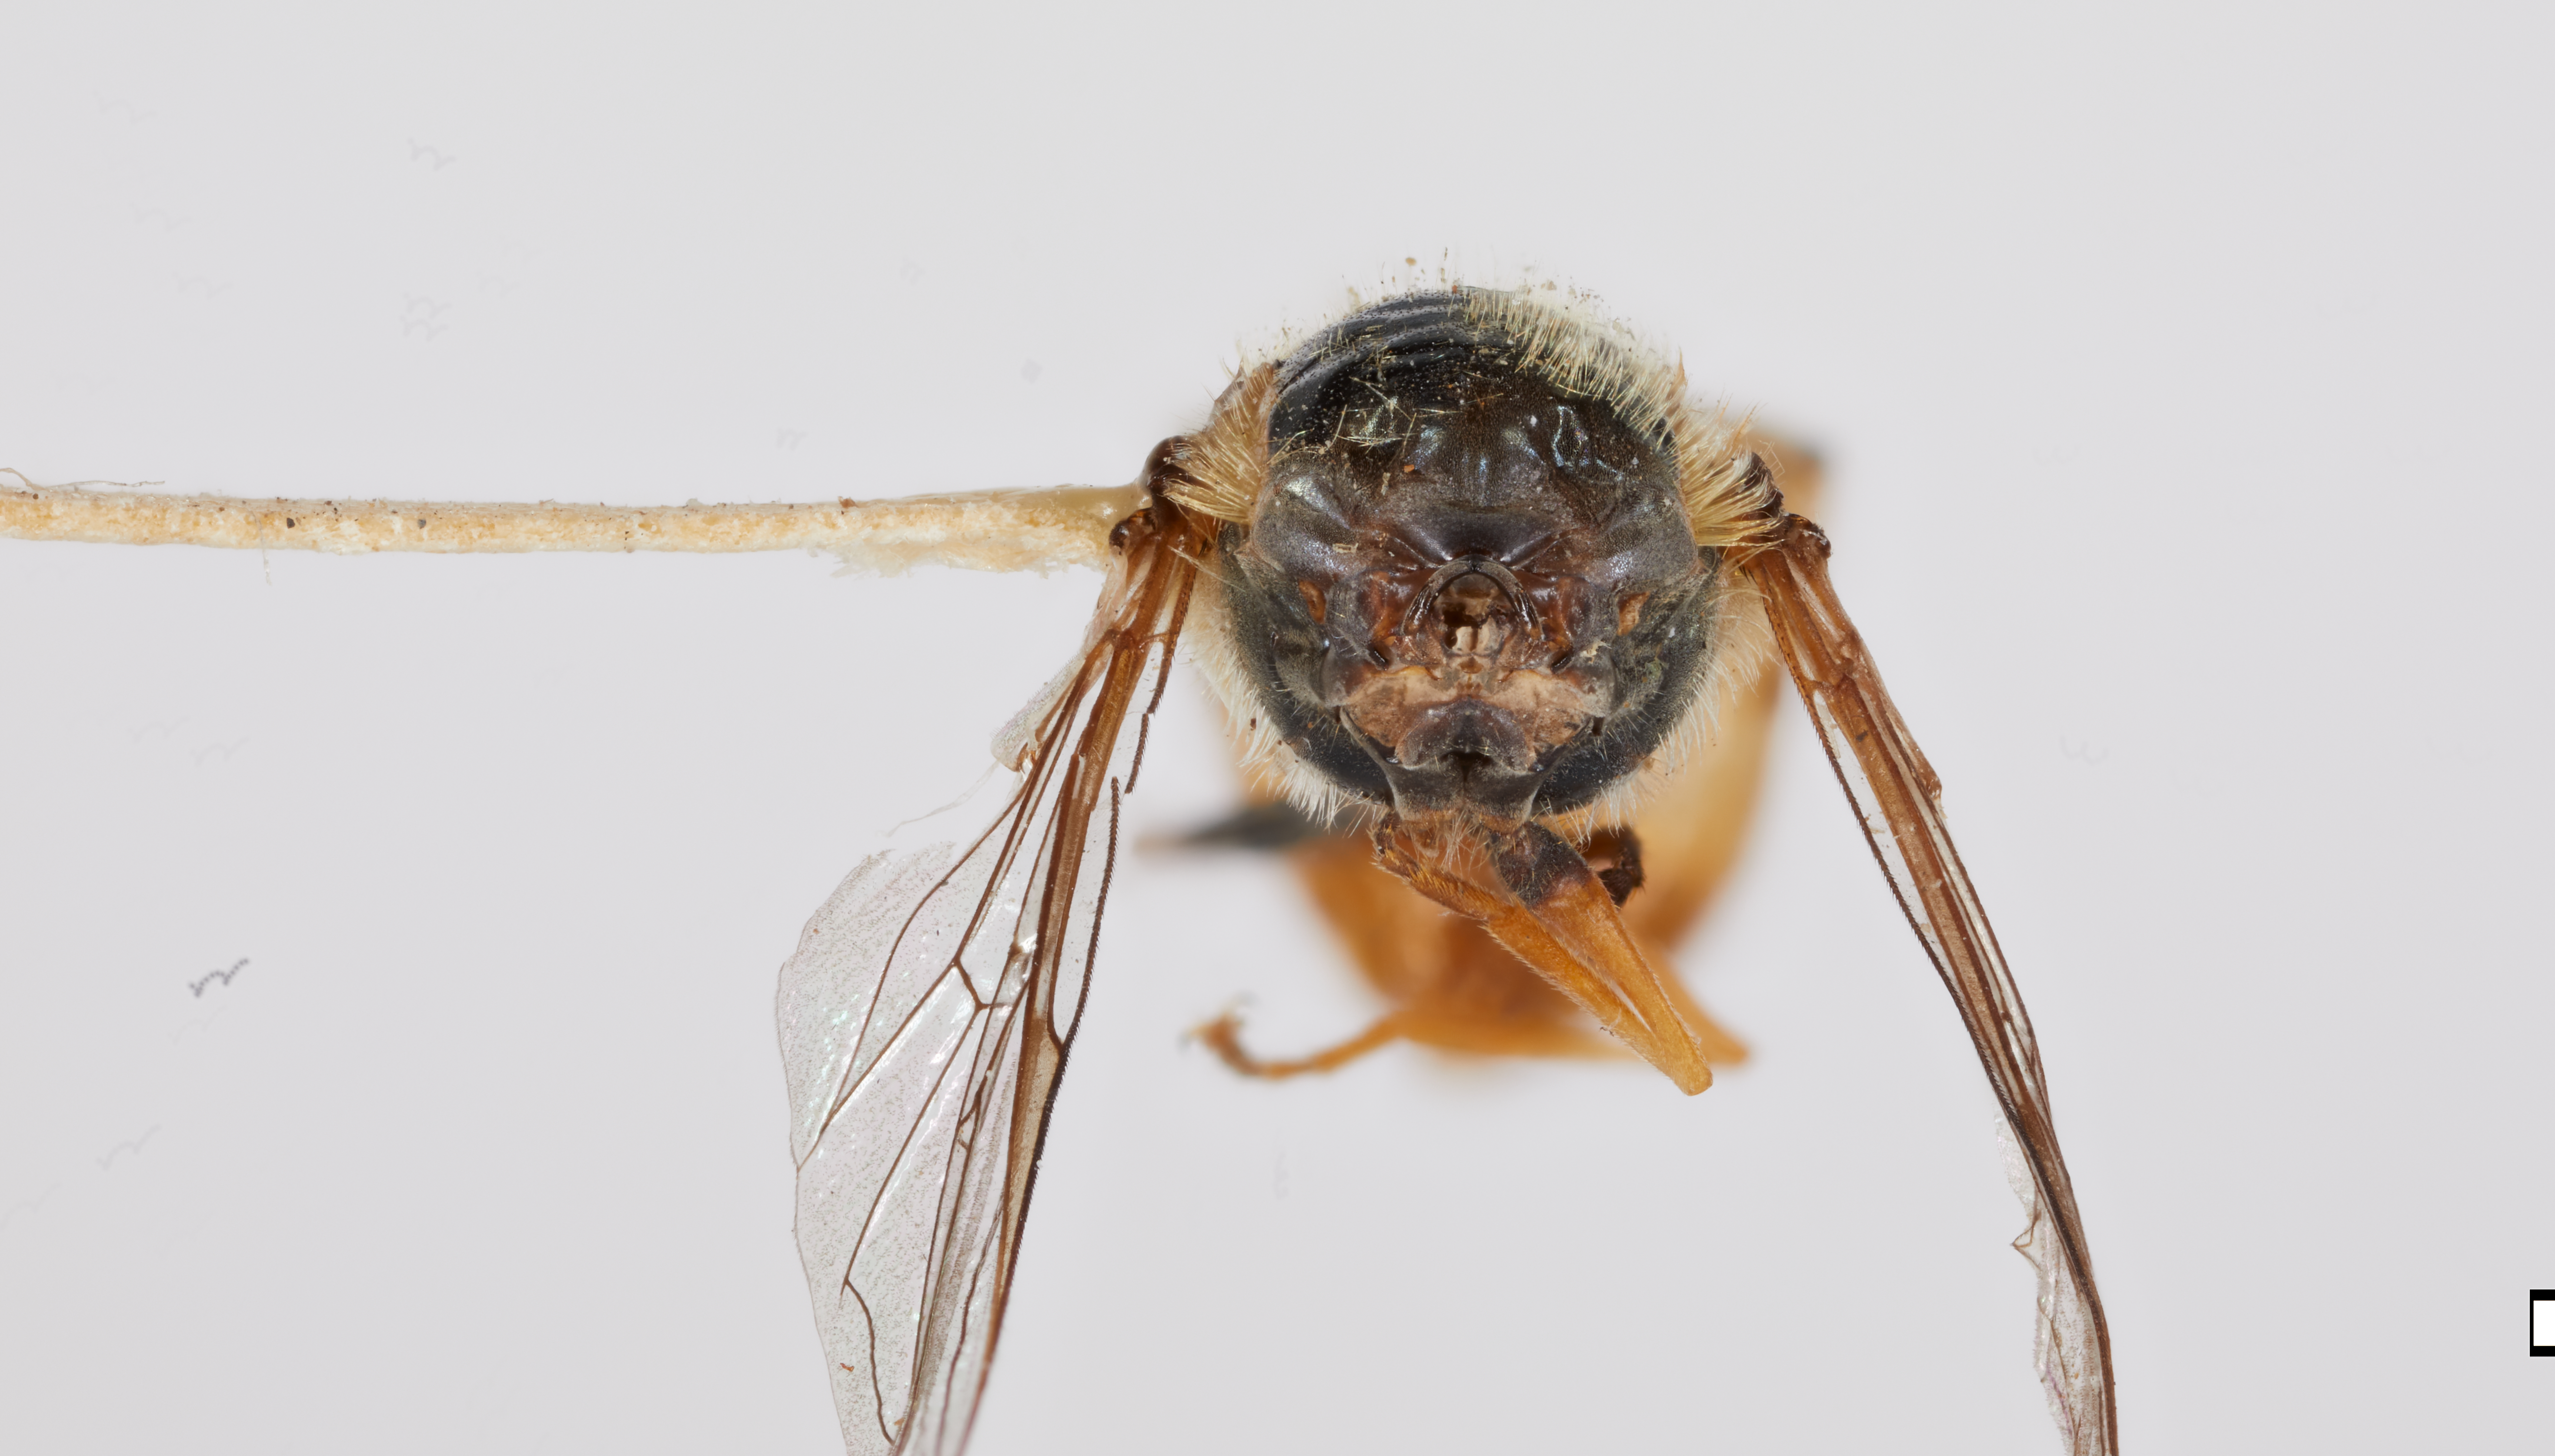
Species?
Metasyrphus fasciatus
